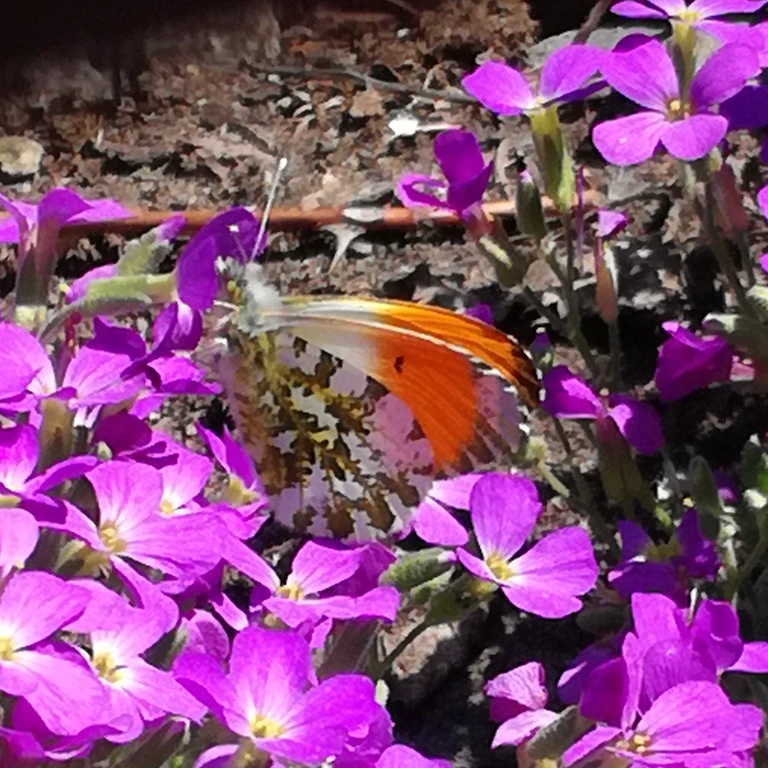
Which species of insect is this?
Anthocharis cardamines
